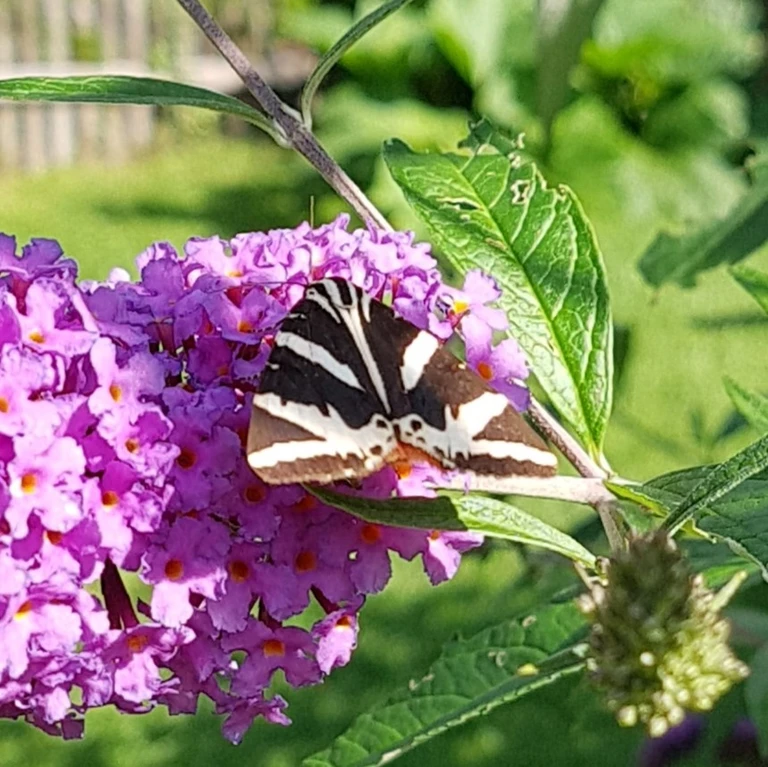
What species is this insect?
Euplagia quadripunctaria
